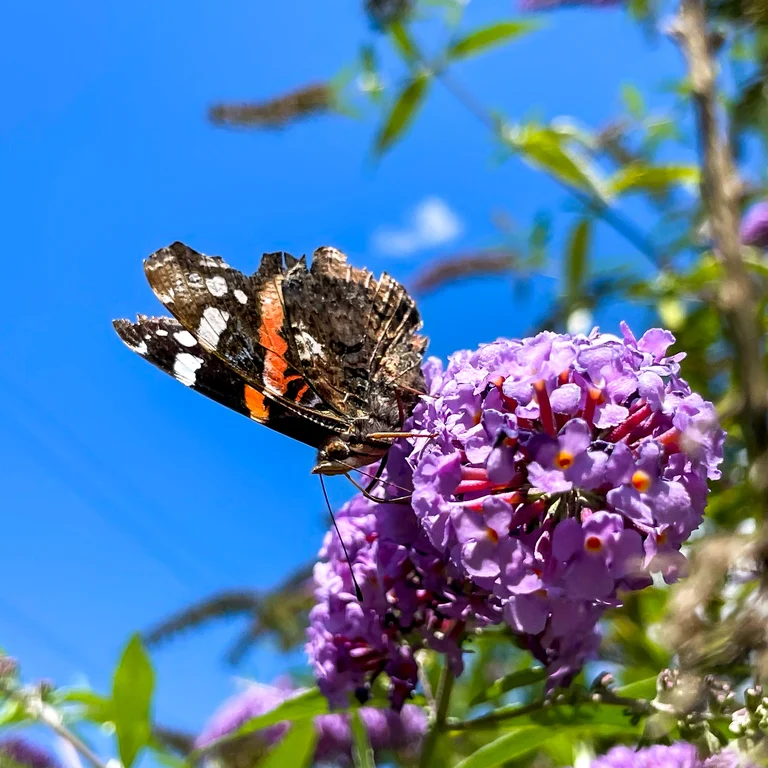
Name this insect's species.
Vanessa atalanta
